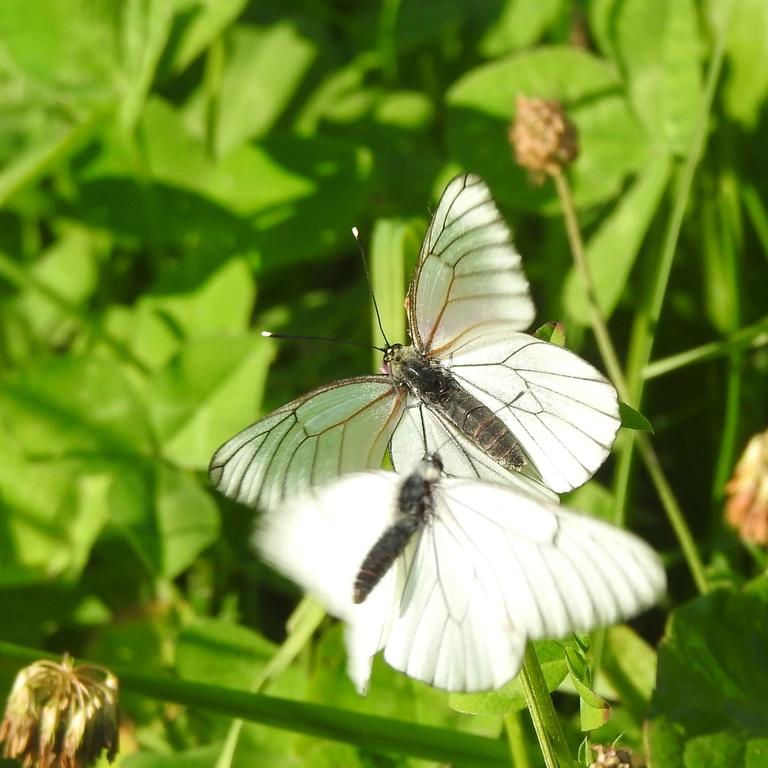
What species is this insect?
Aporia crataegi
